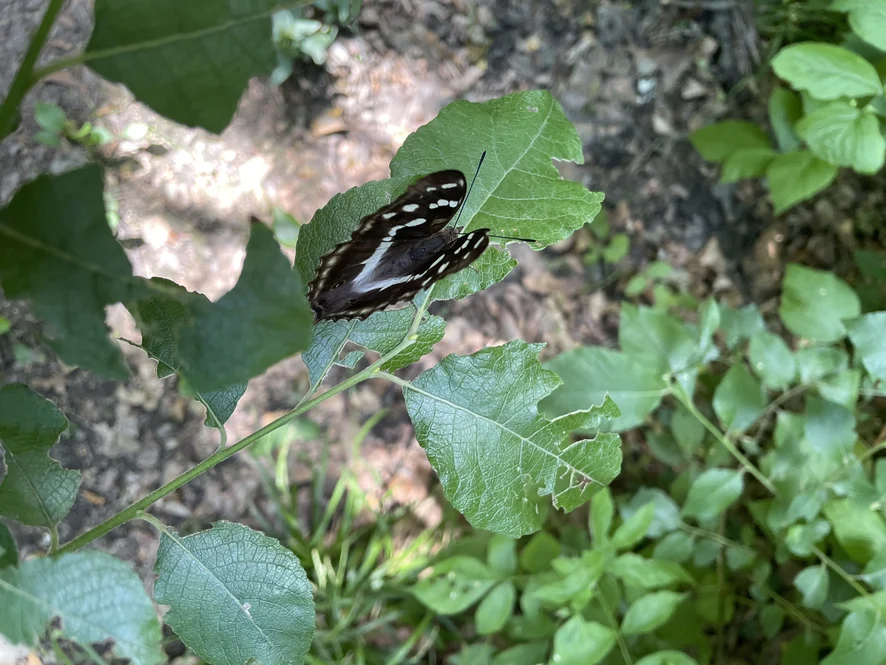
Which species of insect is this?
Apatura iris
